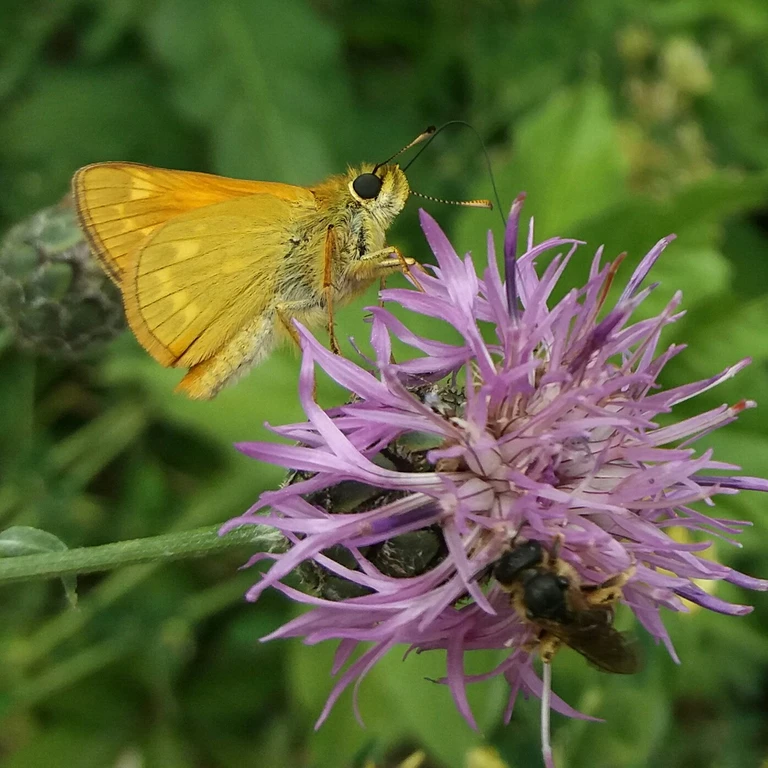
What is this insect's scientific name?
Ochlodes sylvanus (also Ochlodes venata)
